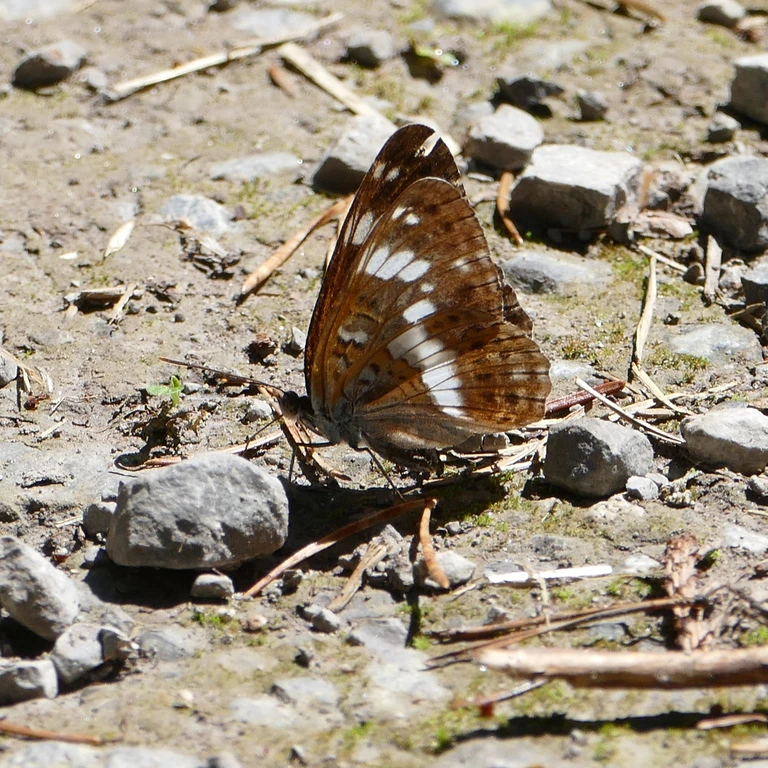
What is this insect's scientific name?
Limenitis camilla (also Ladoga camilla)
